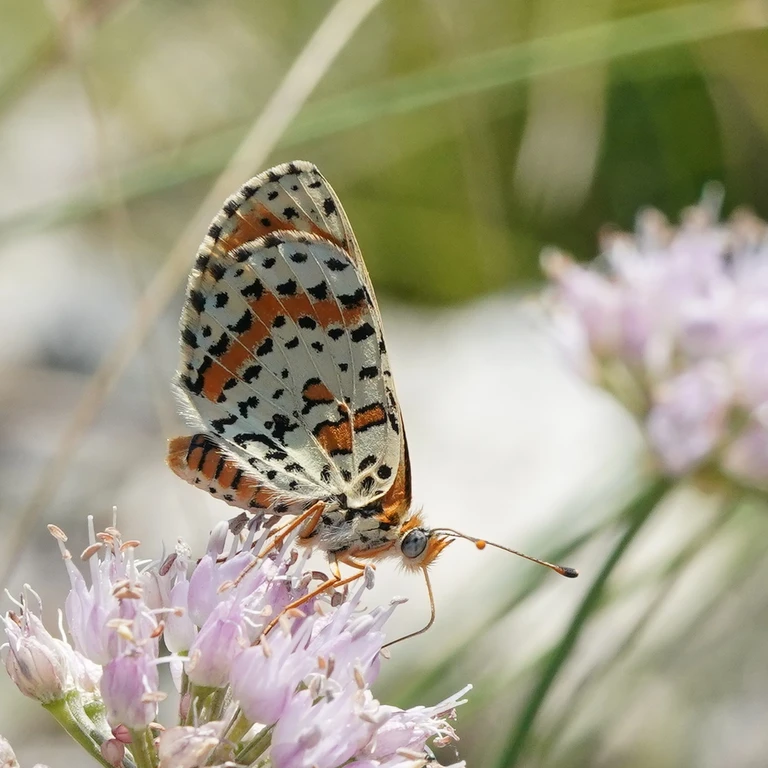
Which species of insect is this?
Melitaea didyma
